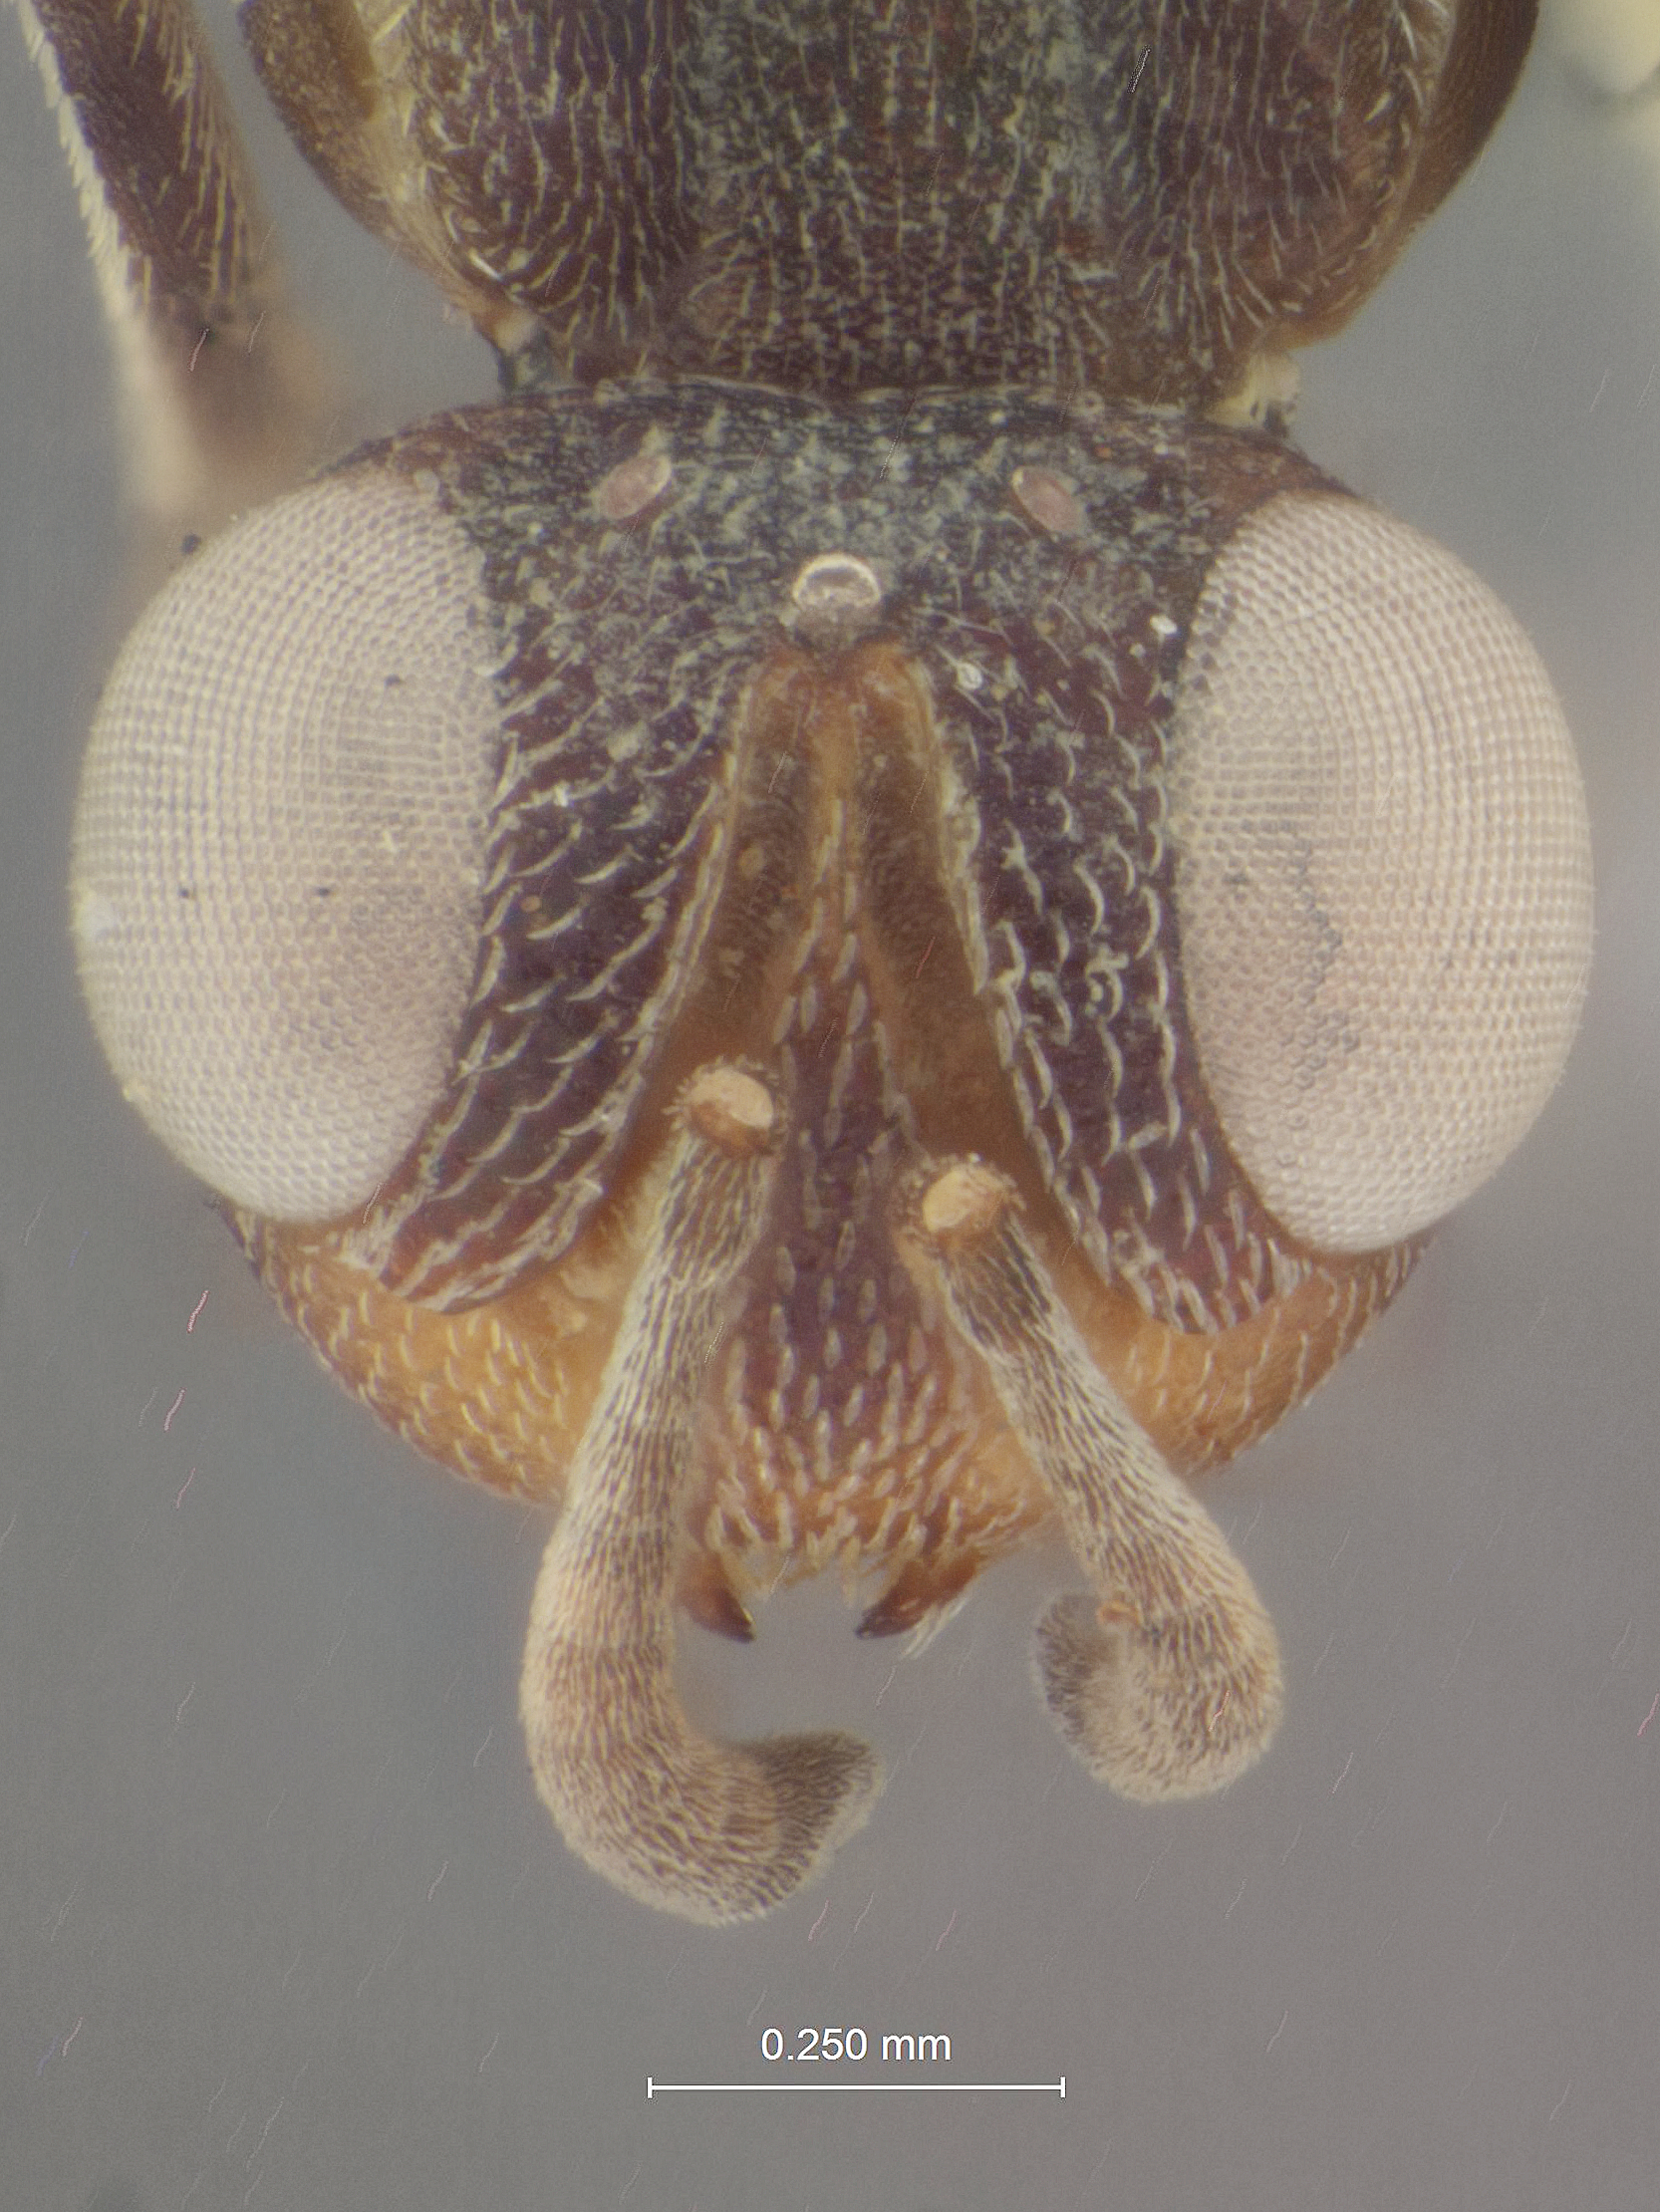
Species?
Lecaniobius capitatus
